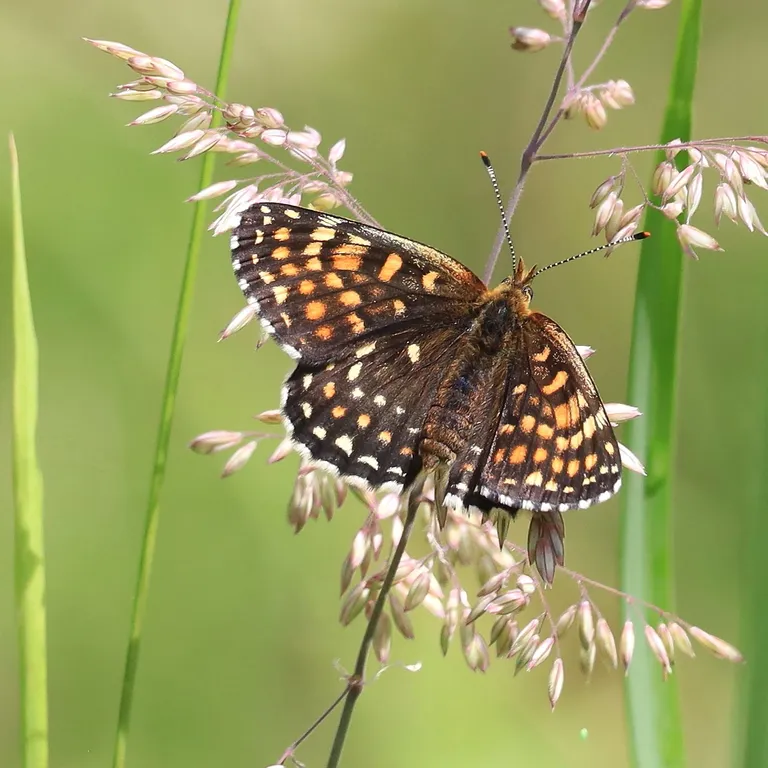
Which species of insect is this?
Melitaea diamina
